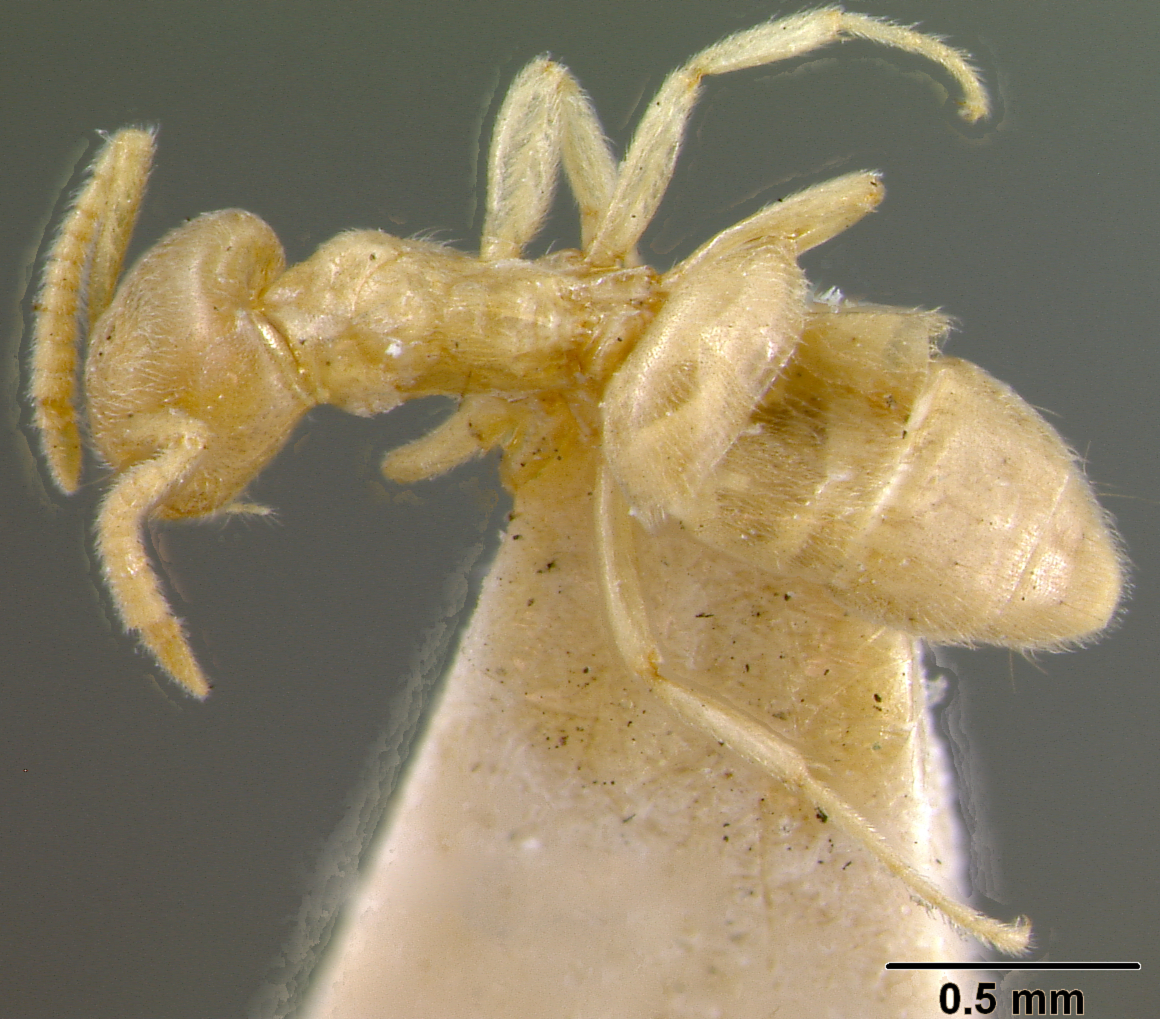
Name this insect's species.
Bothriomyrmex meridionalis
